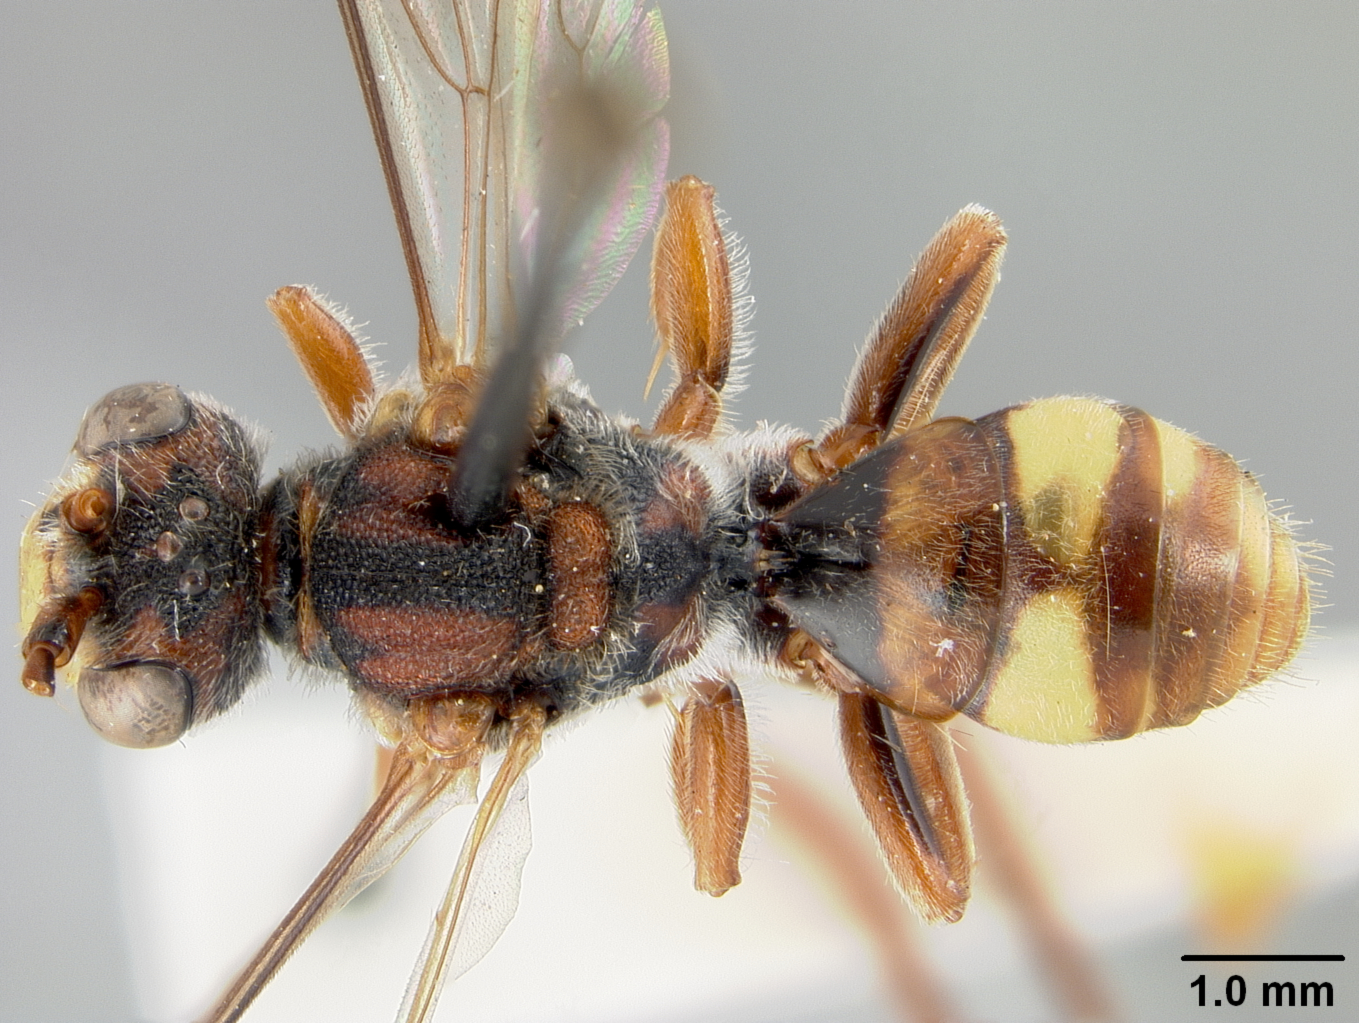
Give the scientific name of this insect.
Nomada azaleae
